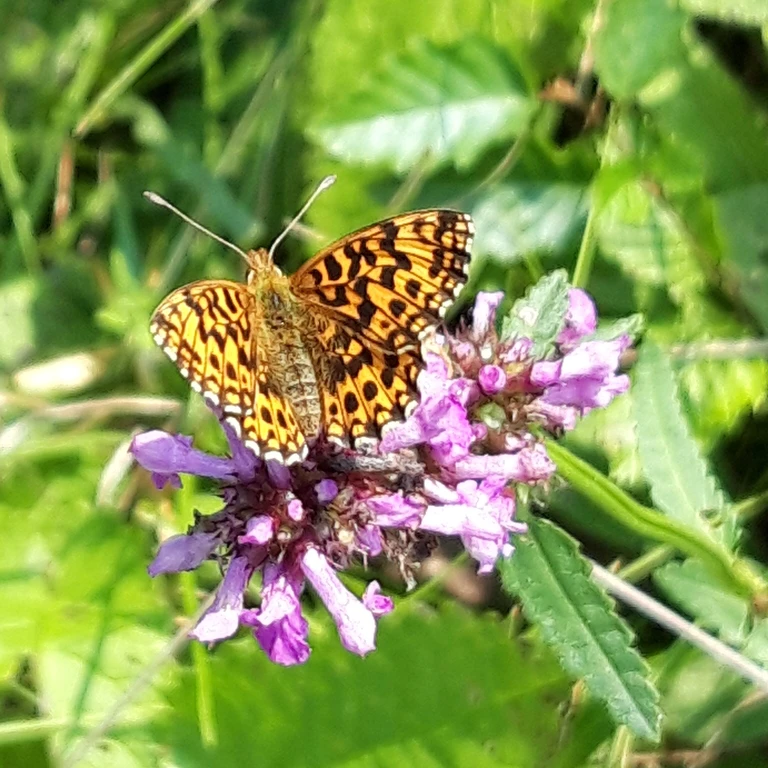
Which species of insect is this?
Boloria dia
